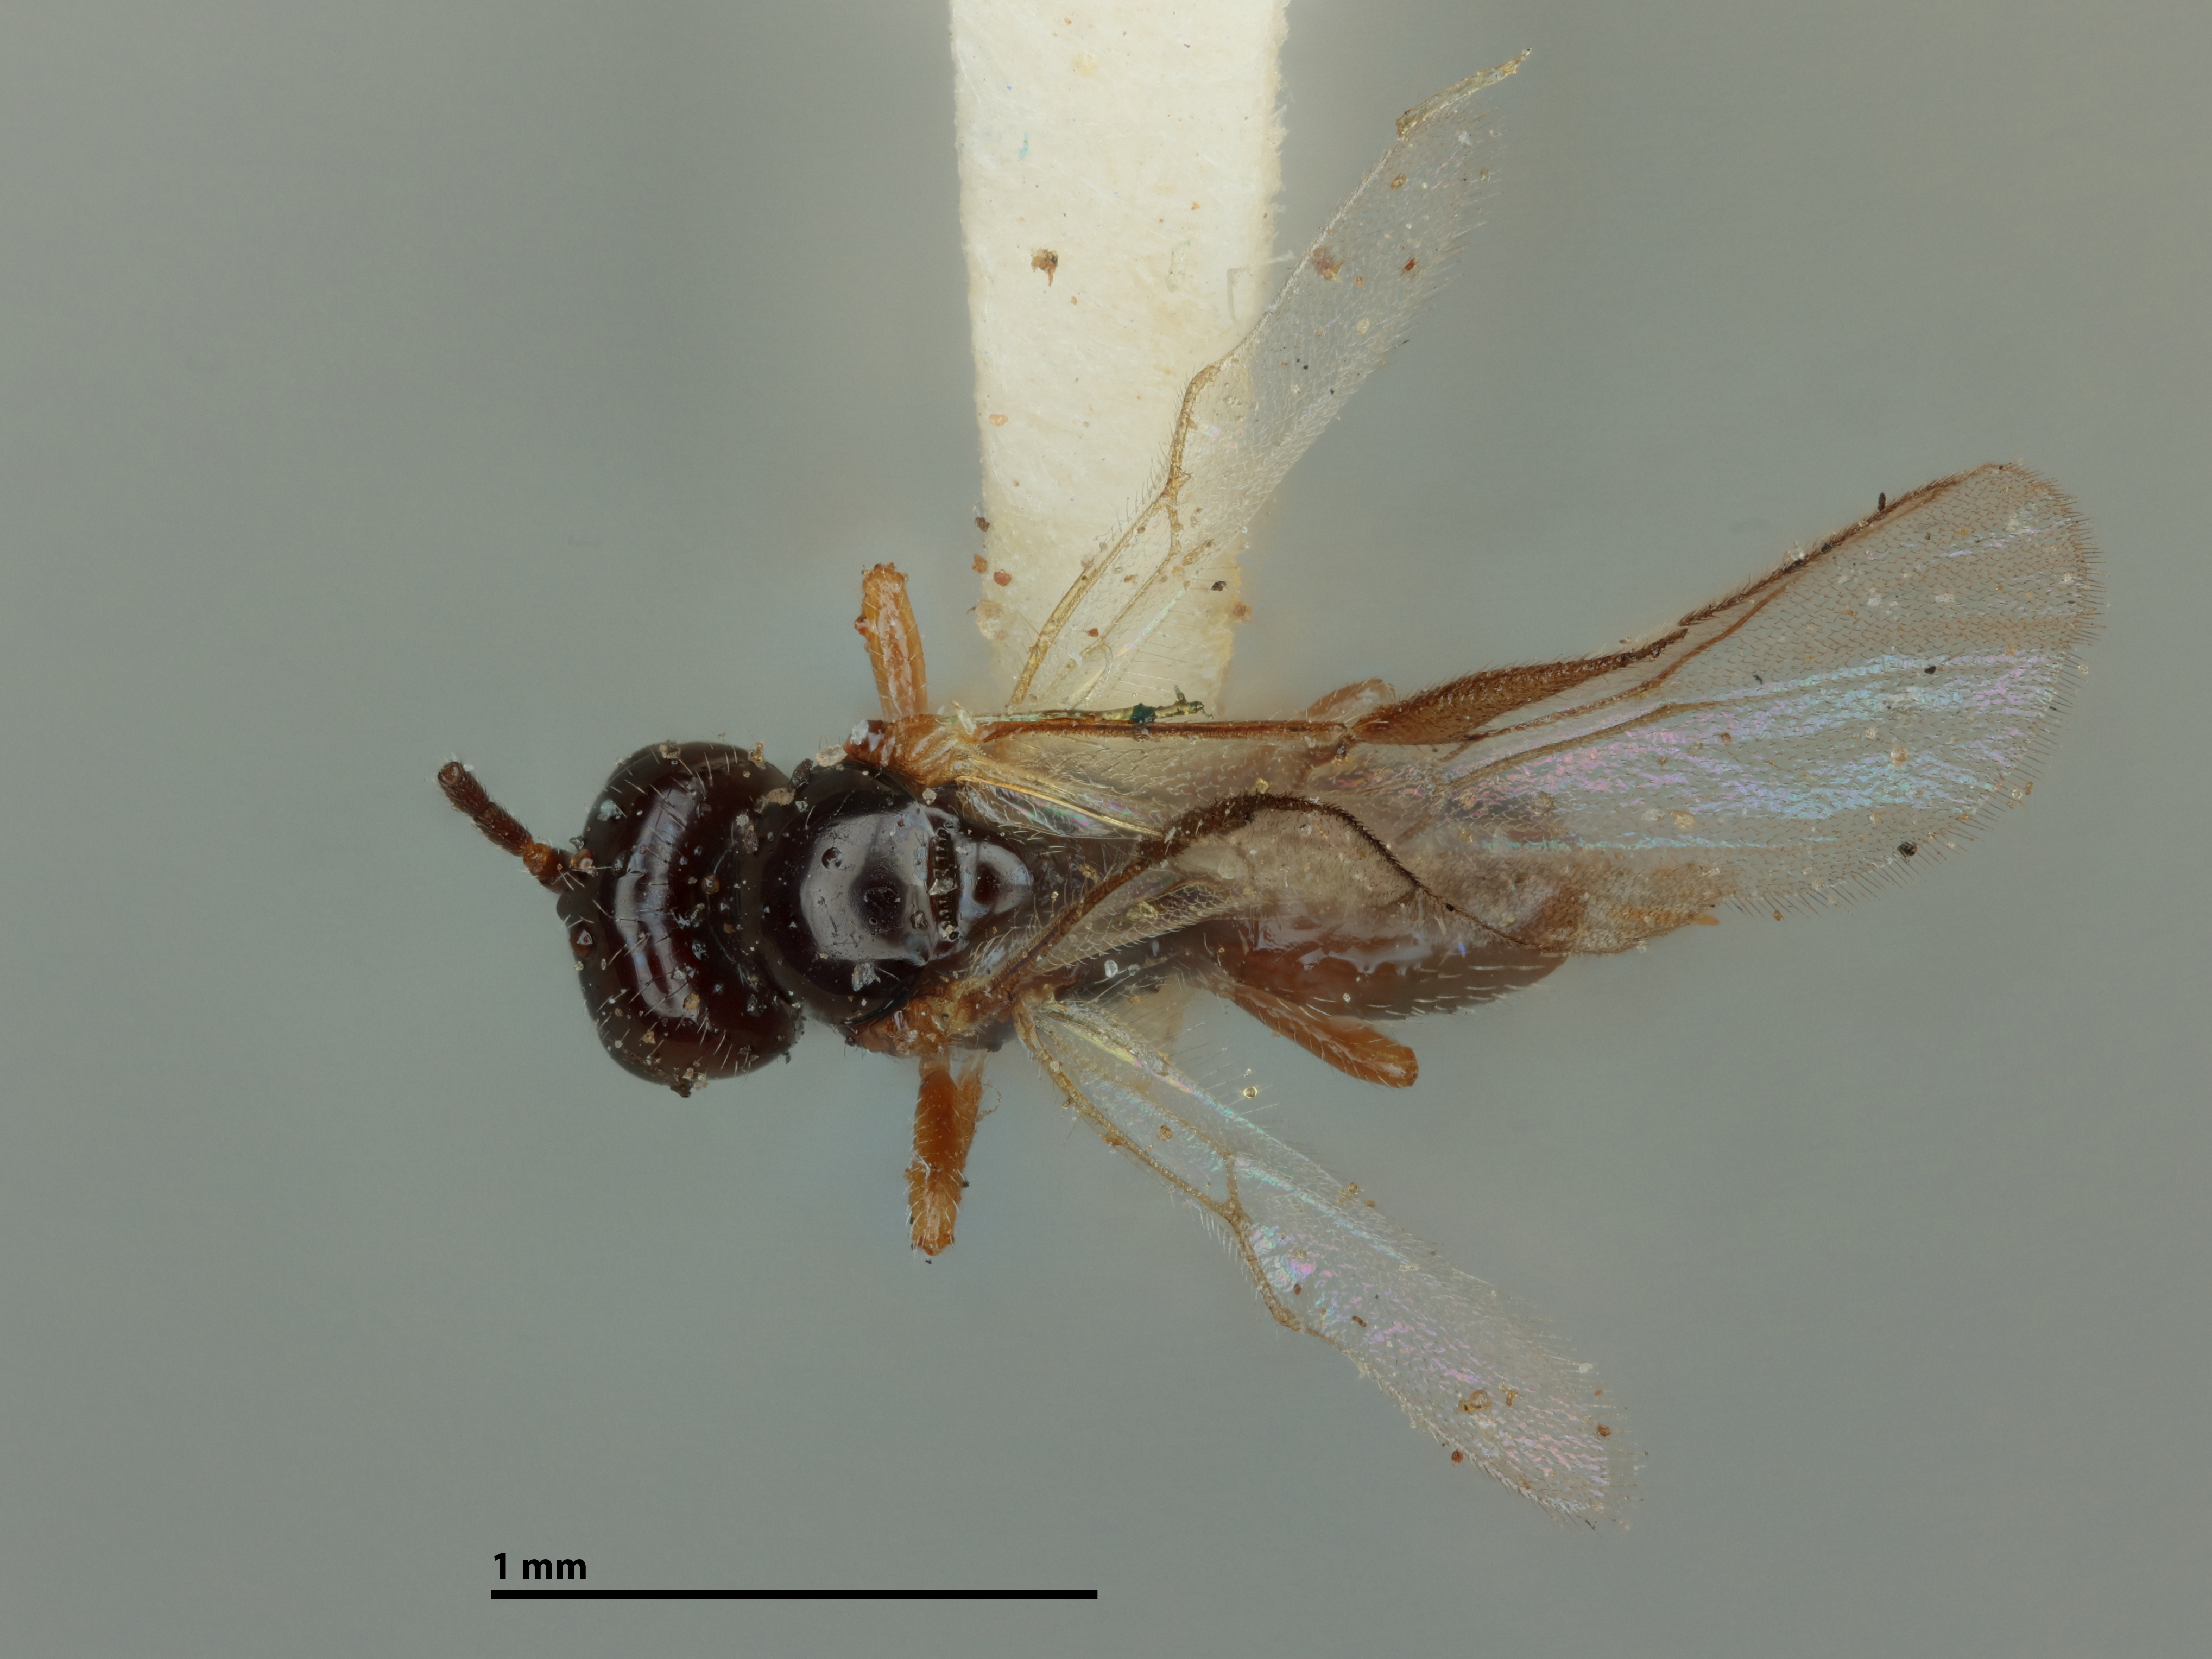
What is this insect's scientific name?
Opius oralis
